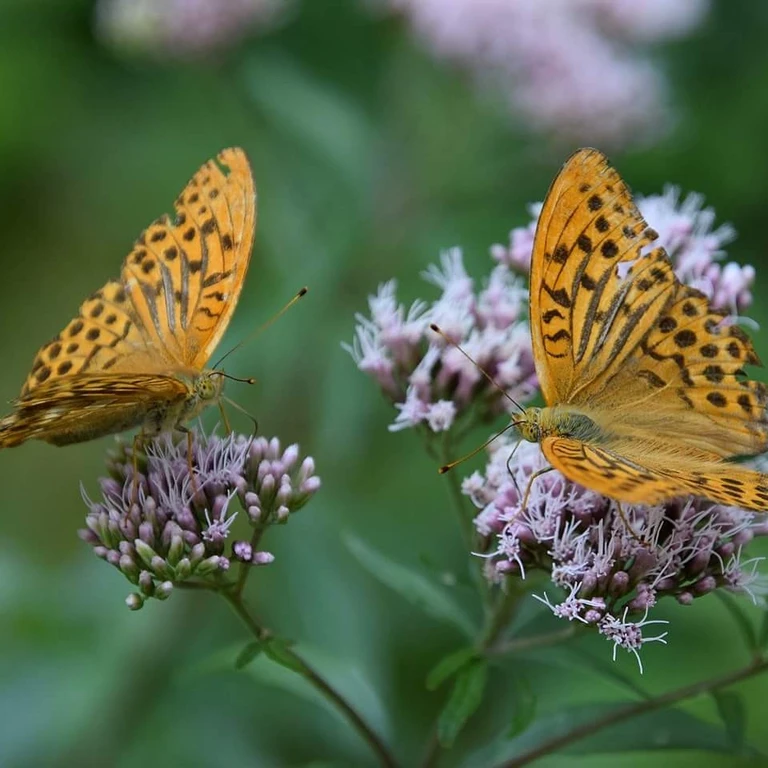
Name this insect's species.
Argynnis paphia
